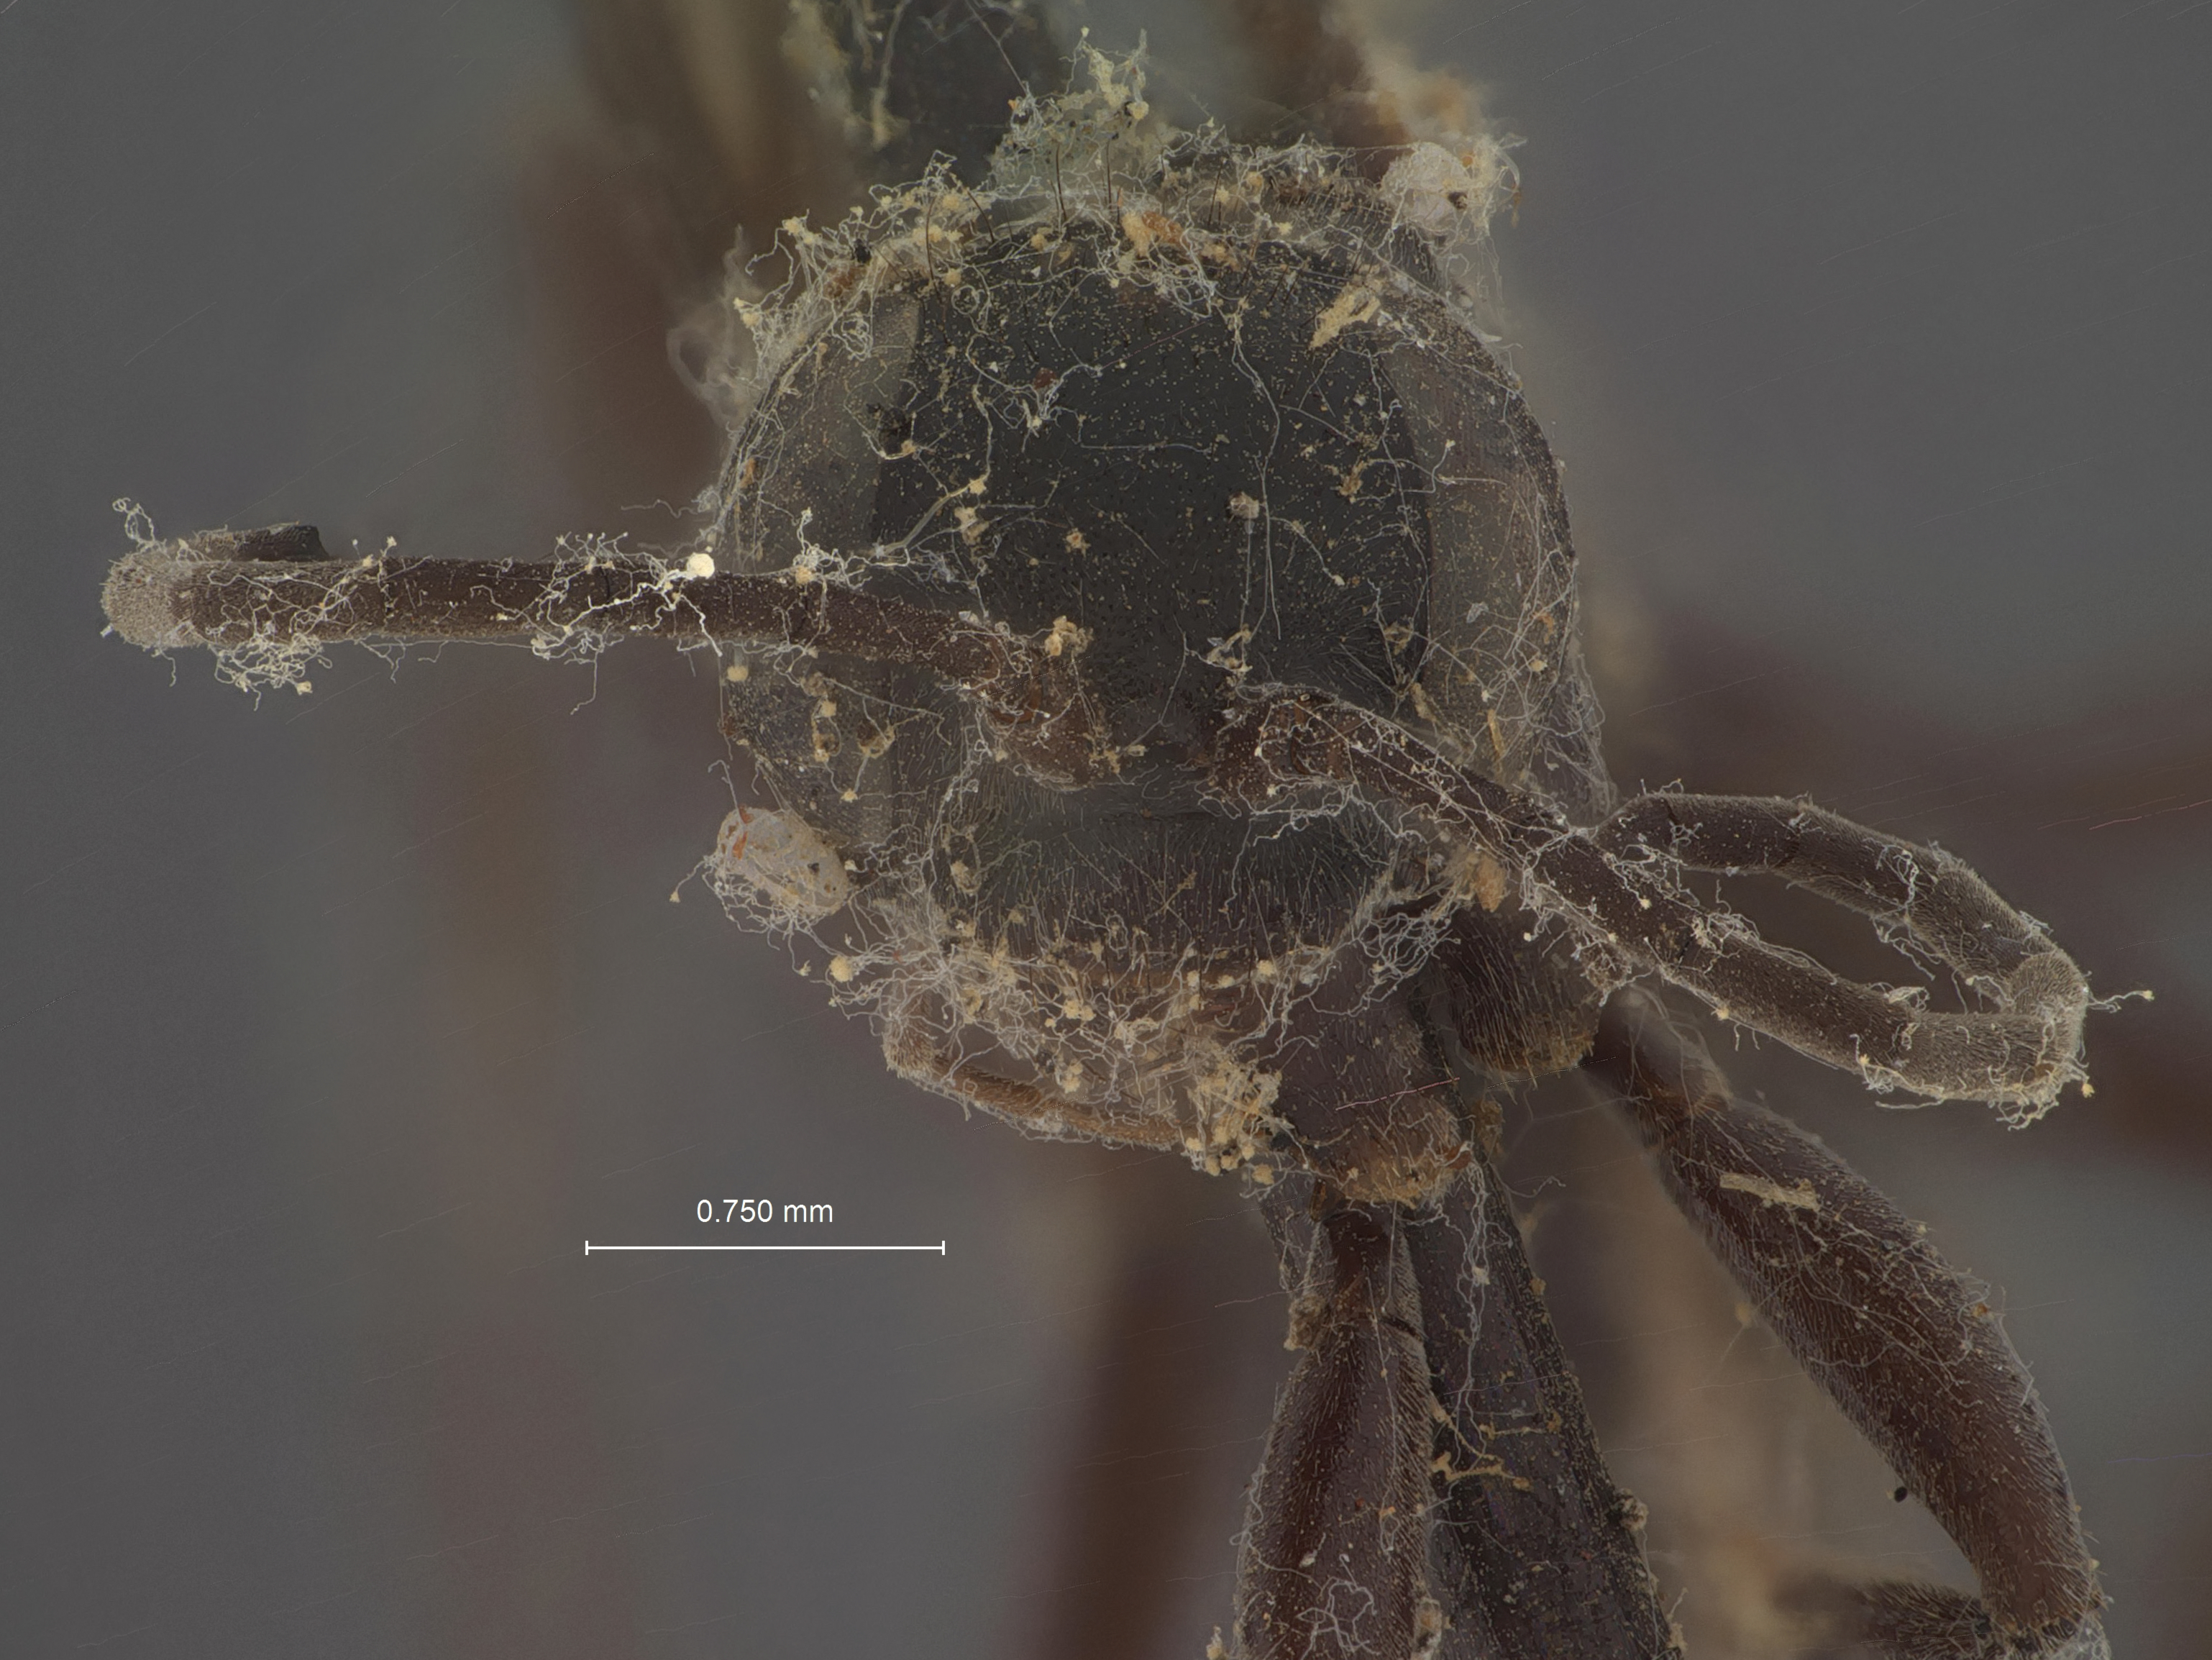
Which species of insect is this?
Dipogon sayi
